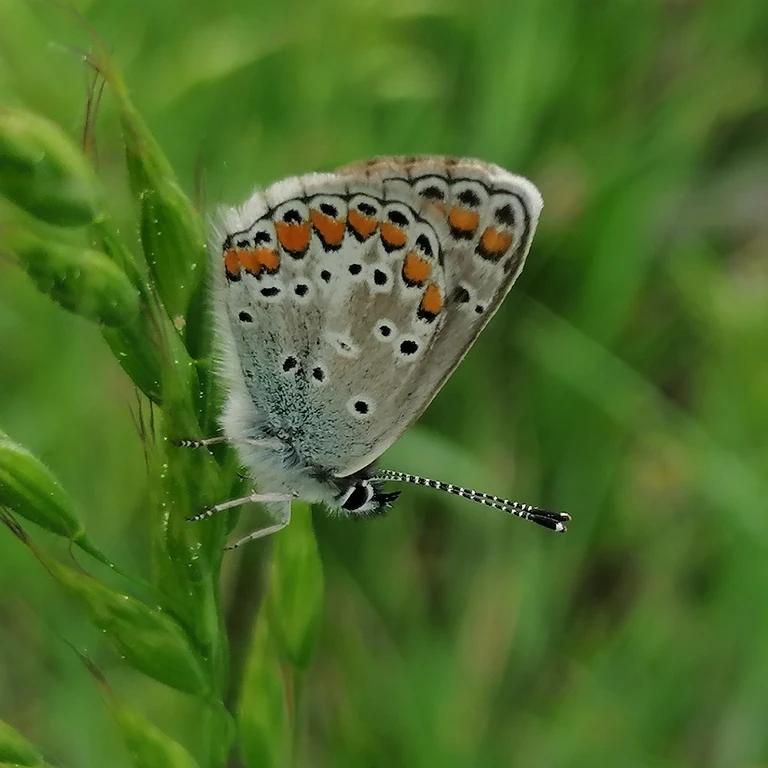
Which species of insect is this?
Aricia agestis/artaxerxes
